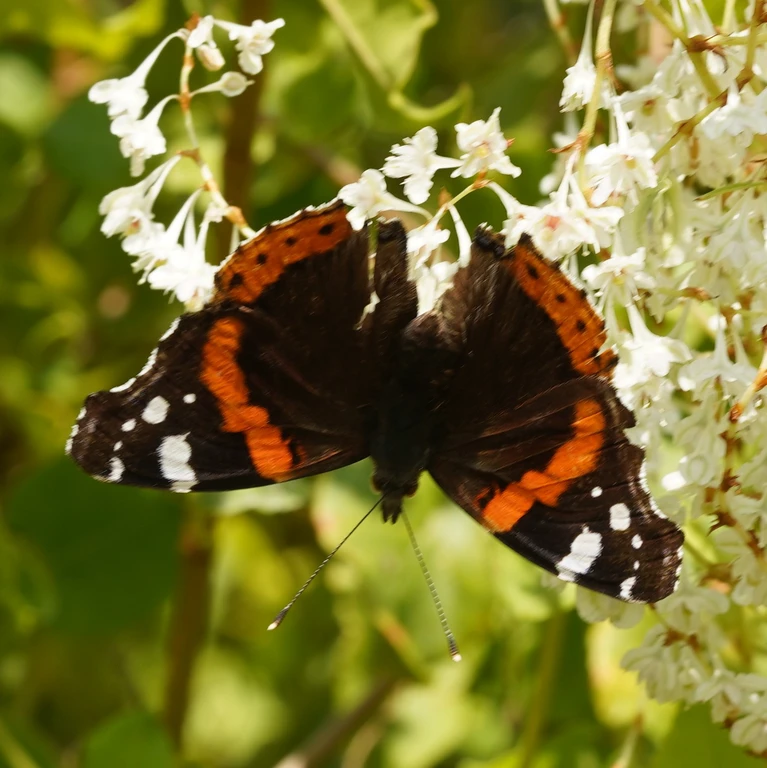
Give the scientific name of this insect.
Vanessa atalanta
